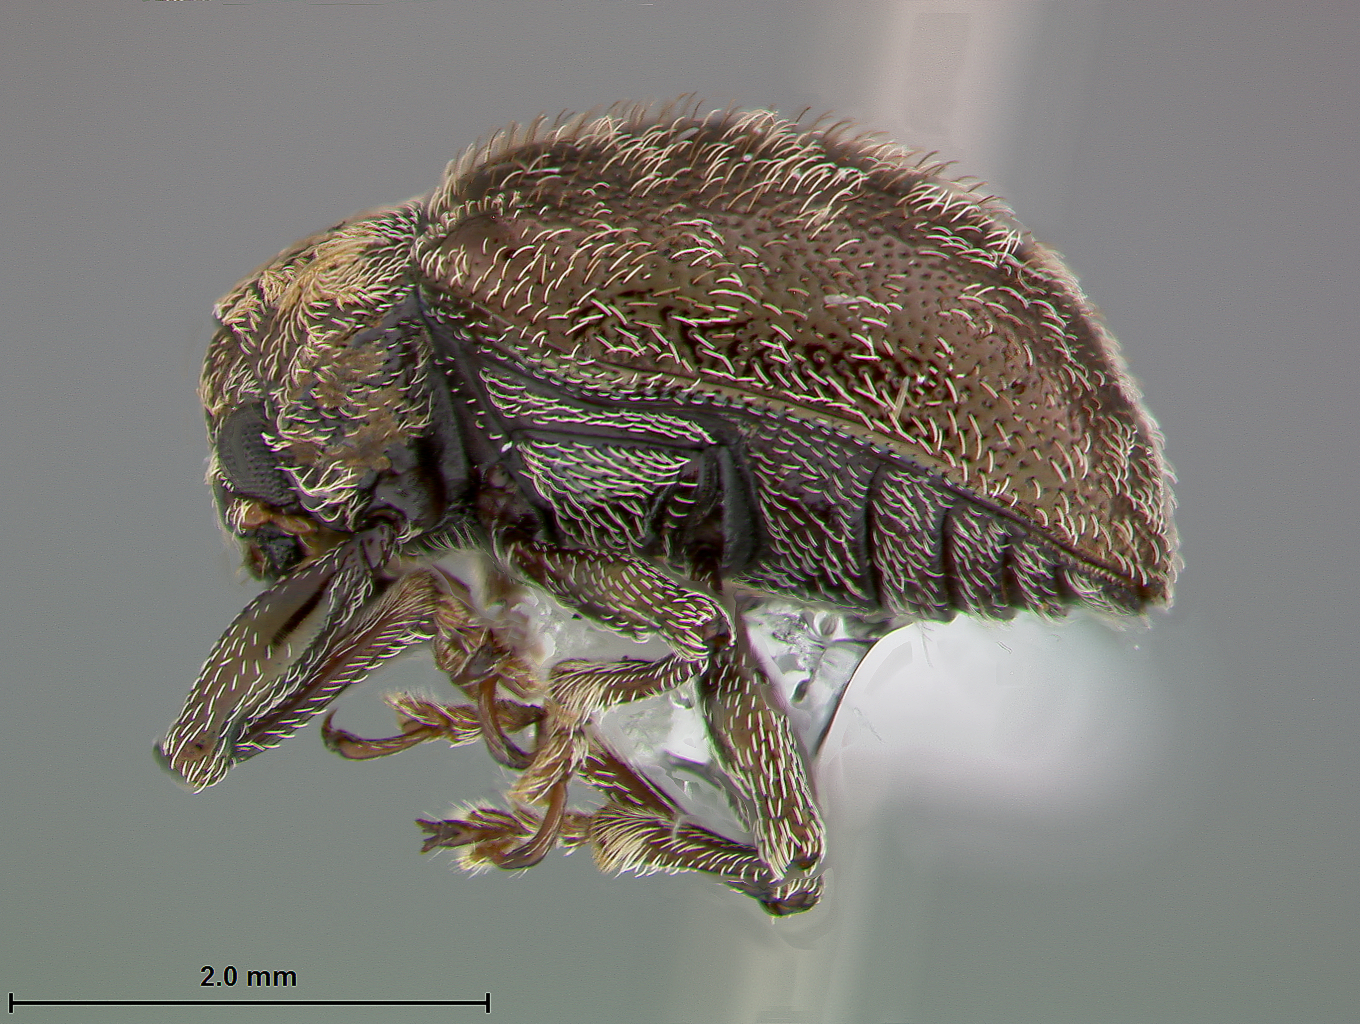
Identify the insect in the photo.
Chalcosicya humeralis
